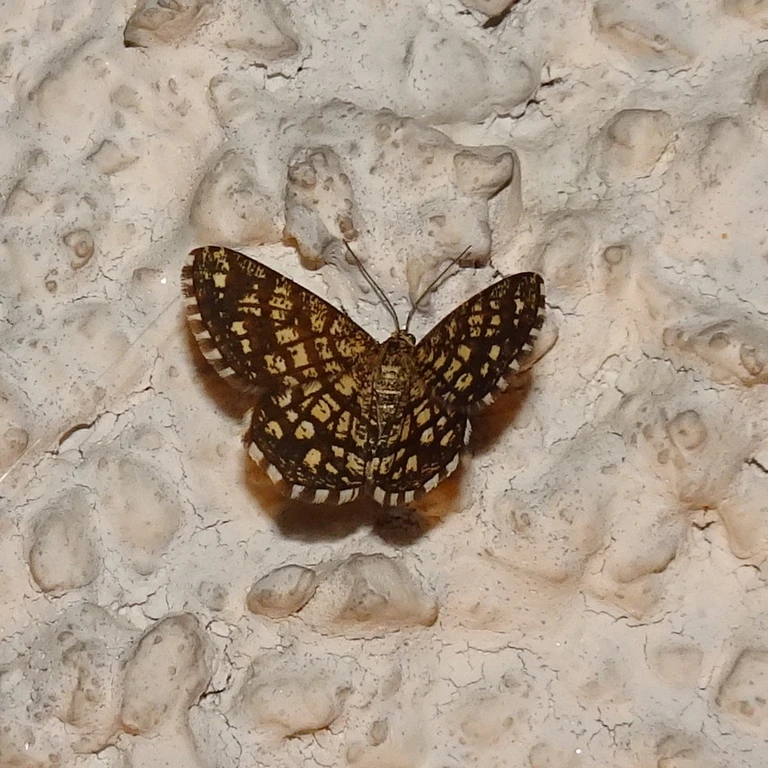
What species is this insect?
Chiasmia clathrata
